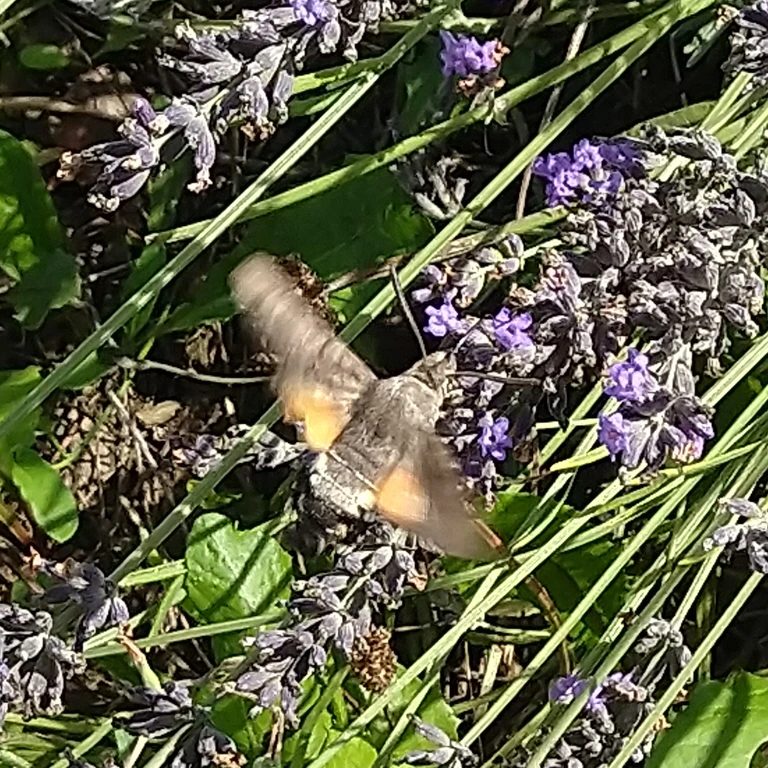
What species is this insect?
Macroglossum stellatarum
